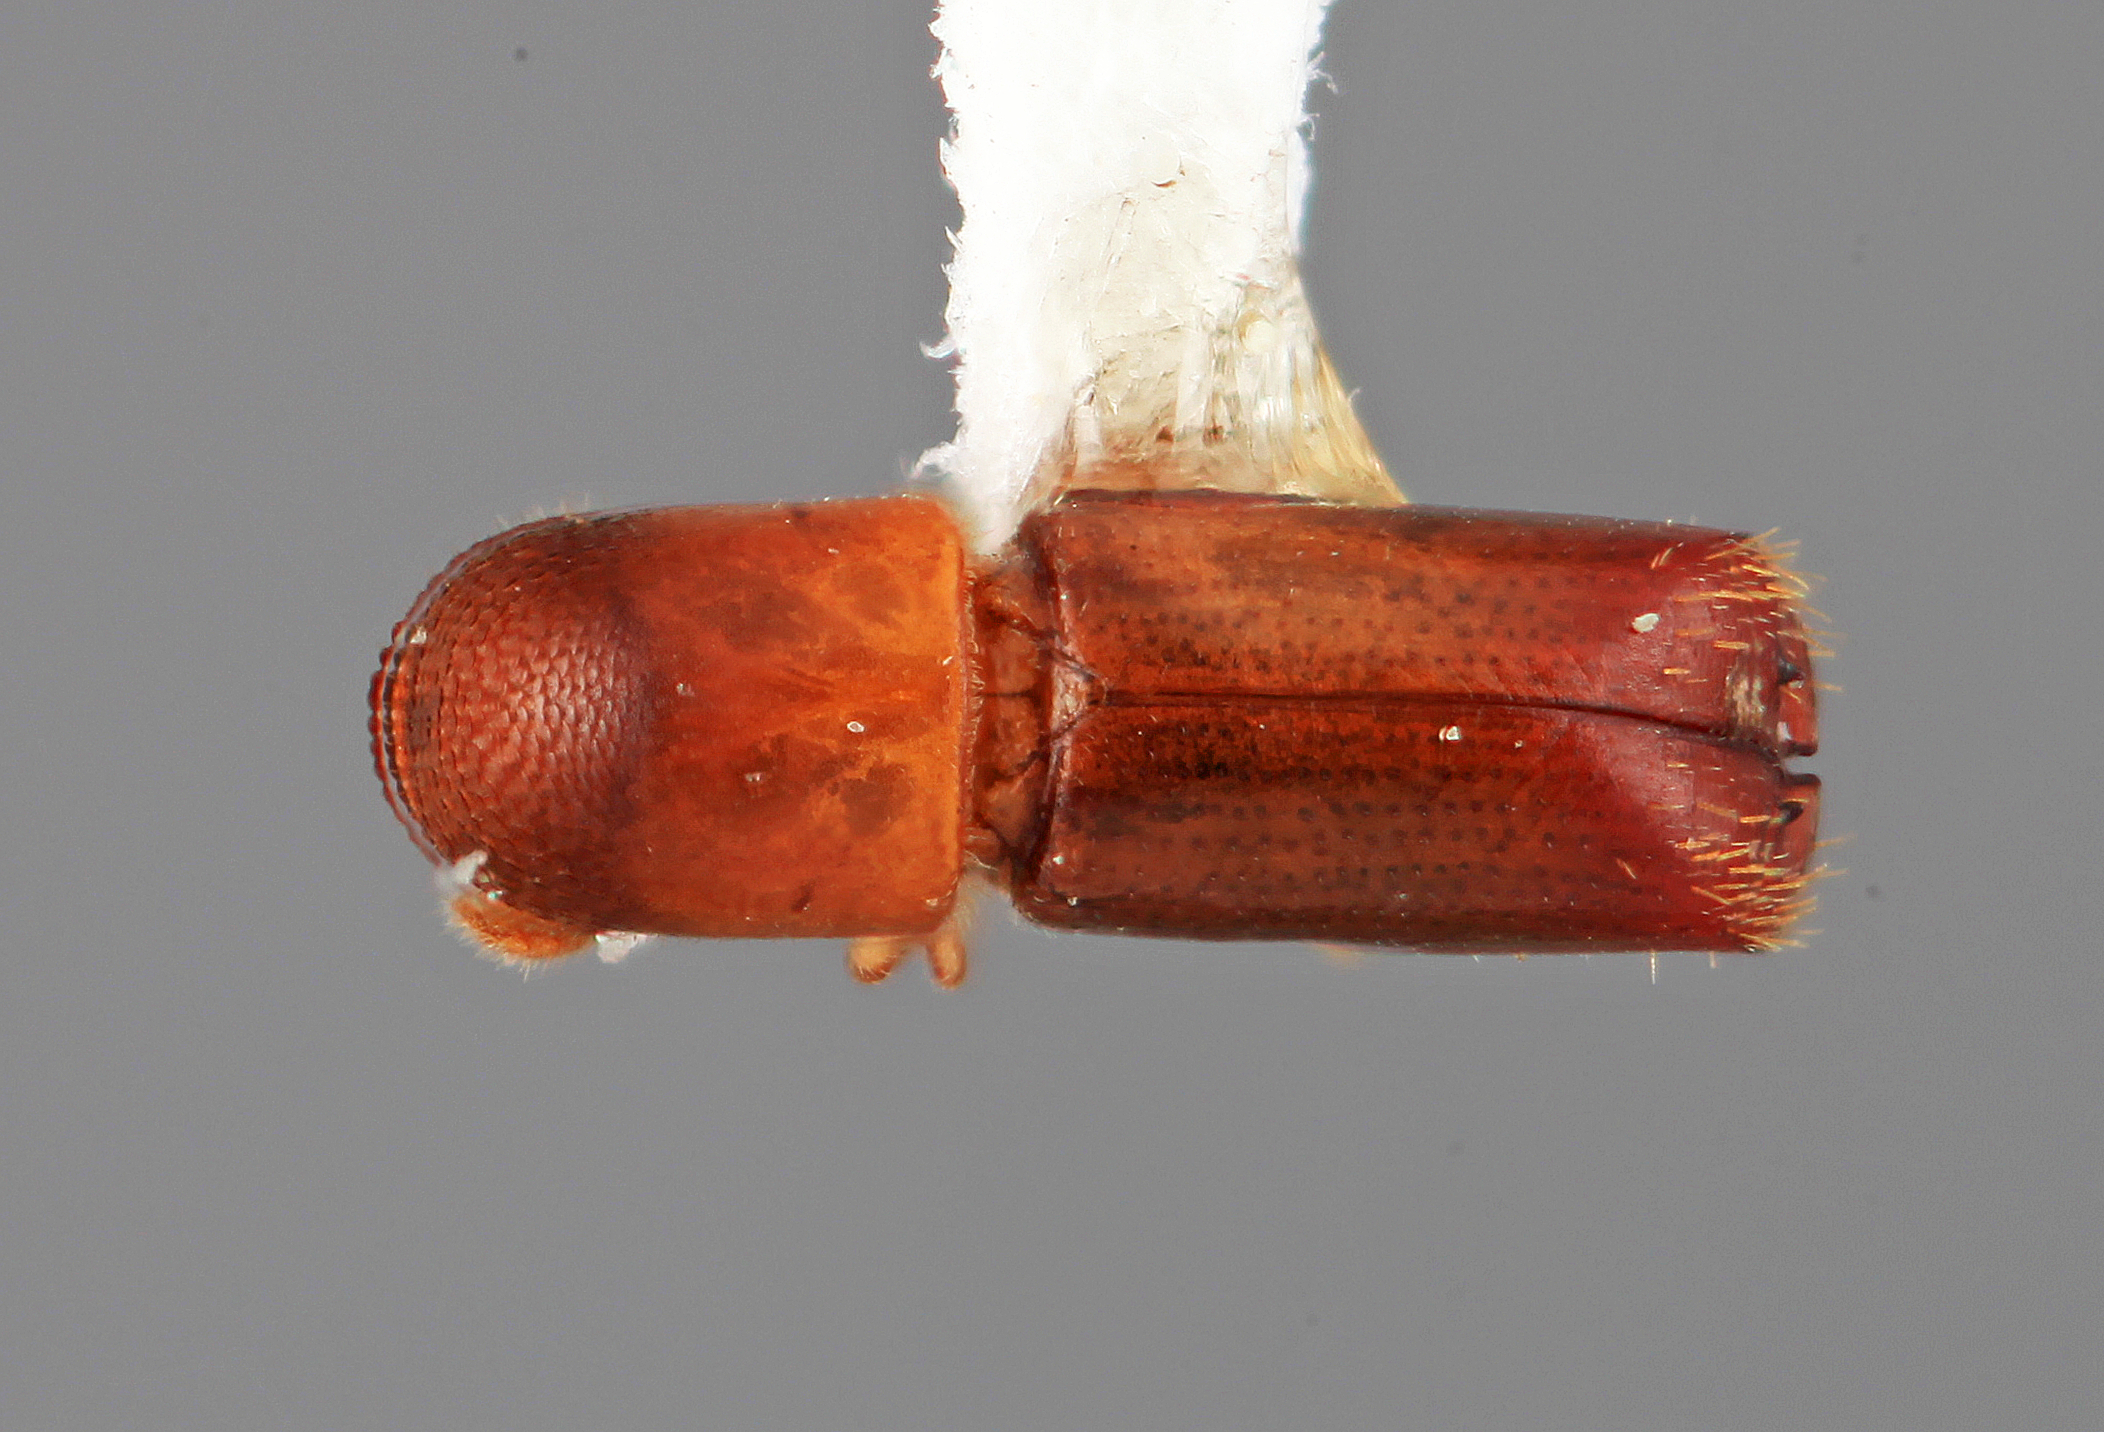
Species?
Monarthrum bituberculatum
